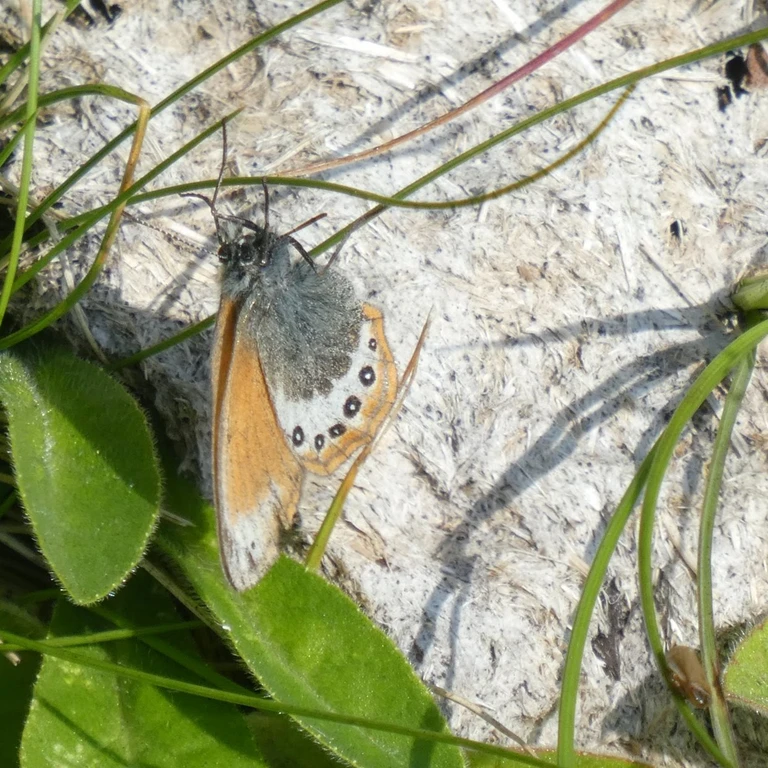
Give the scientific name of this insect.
Coenonympha gardetta
